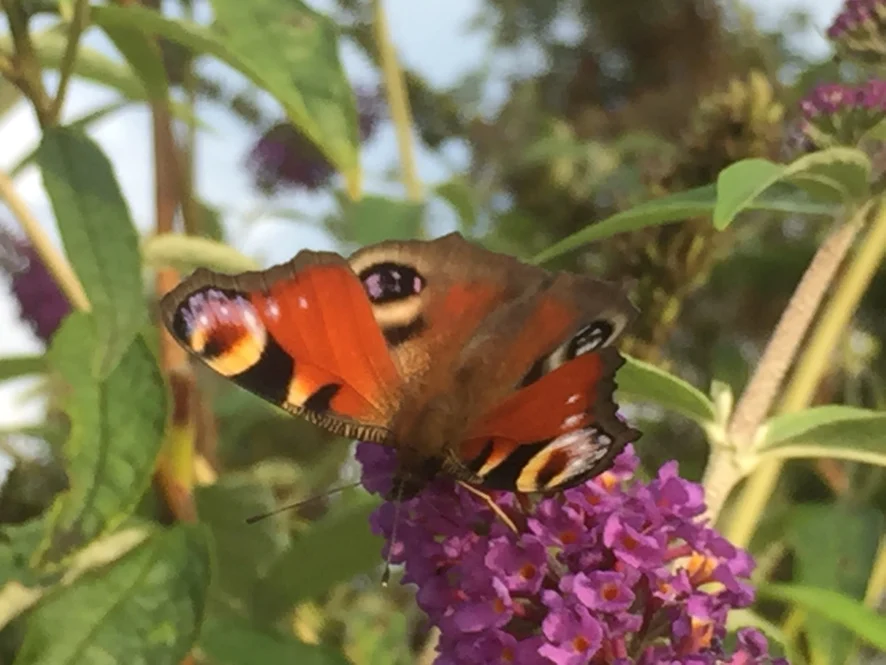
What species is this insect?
Aglais io
